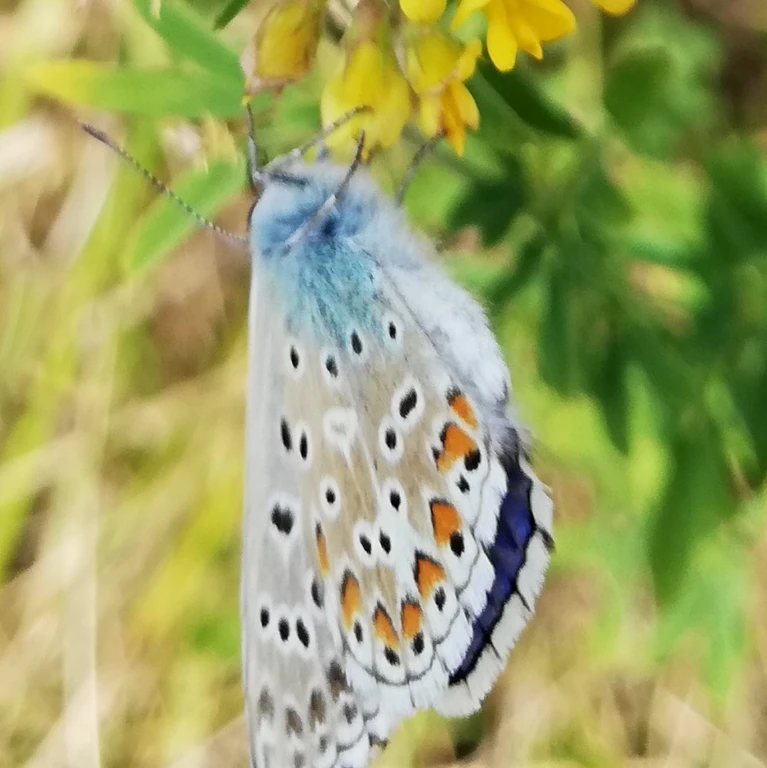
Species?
Lysandra bellargus
